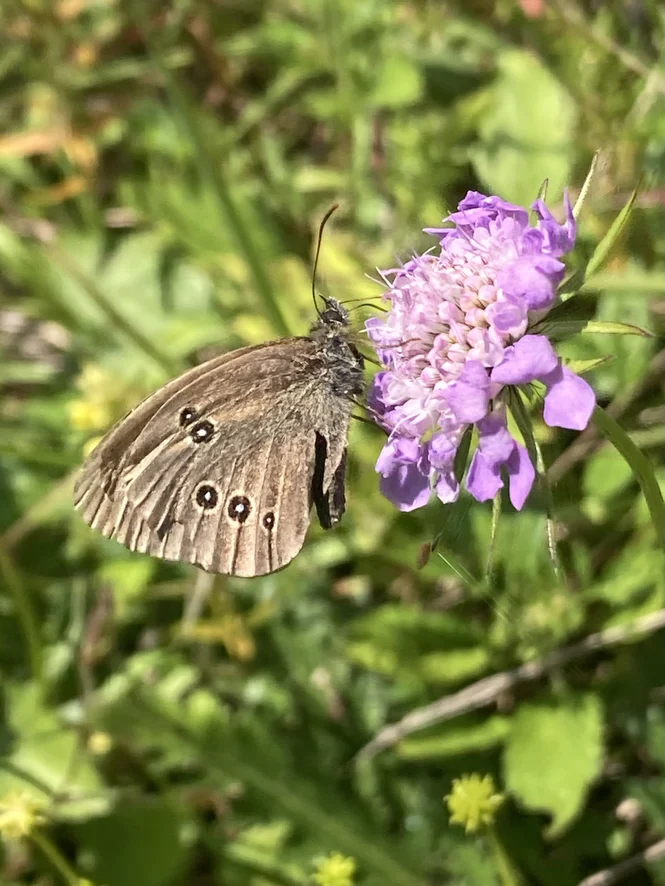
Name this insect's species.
Aphantopus hyperantus
